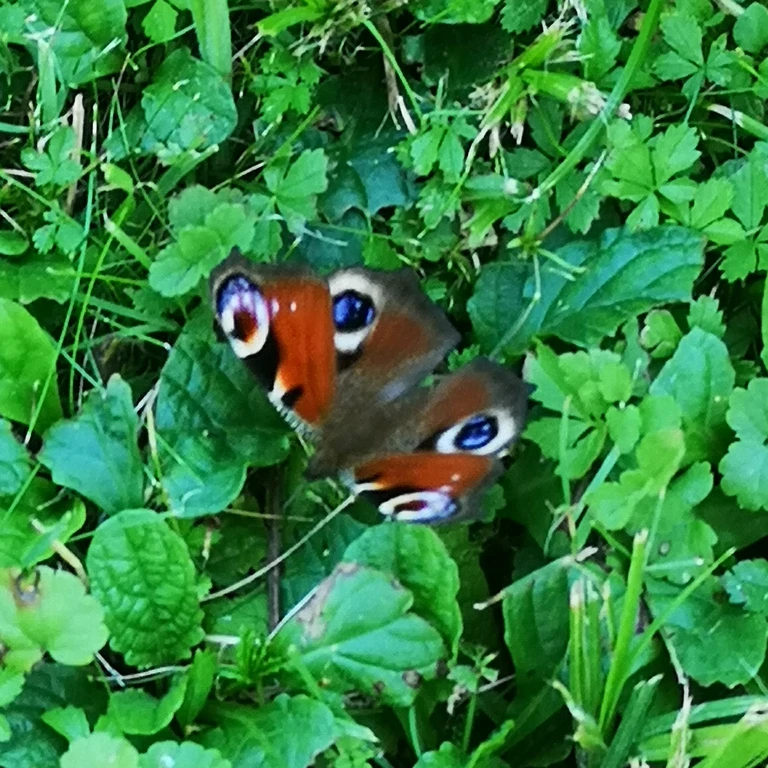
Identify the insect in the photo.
Aglais io
